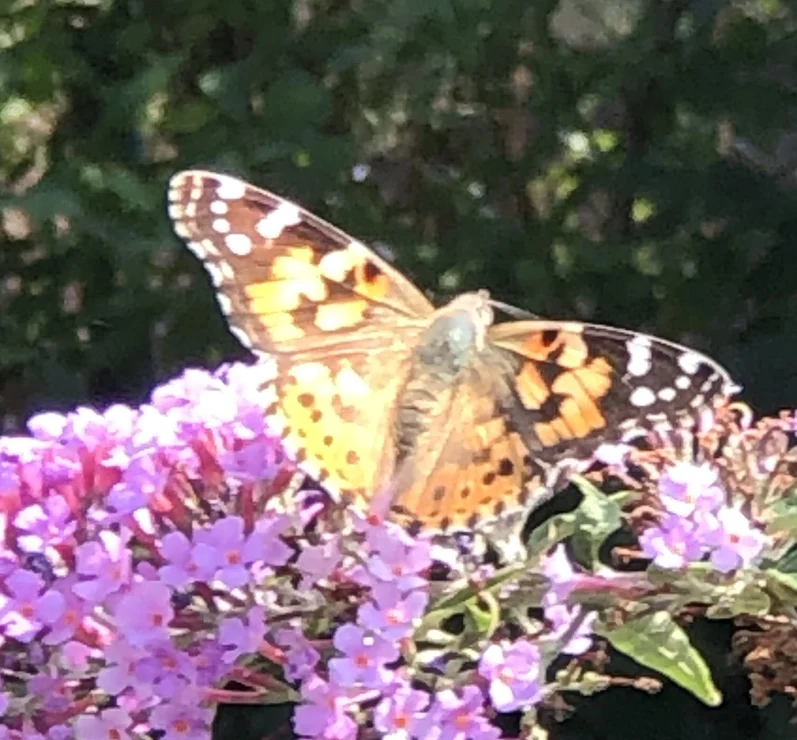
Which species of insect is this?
Vanessa cardui
